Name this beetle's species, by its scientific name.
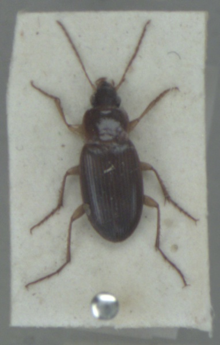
Calathus mollis
